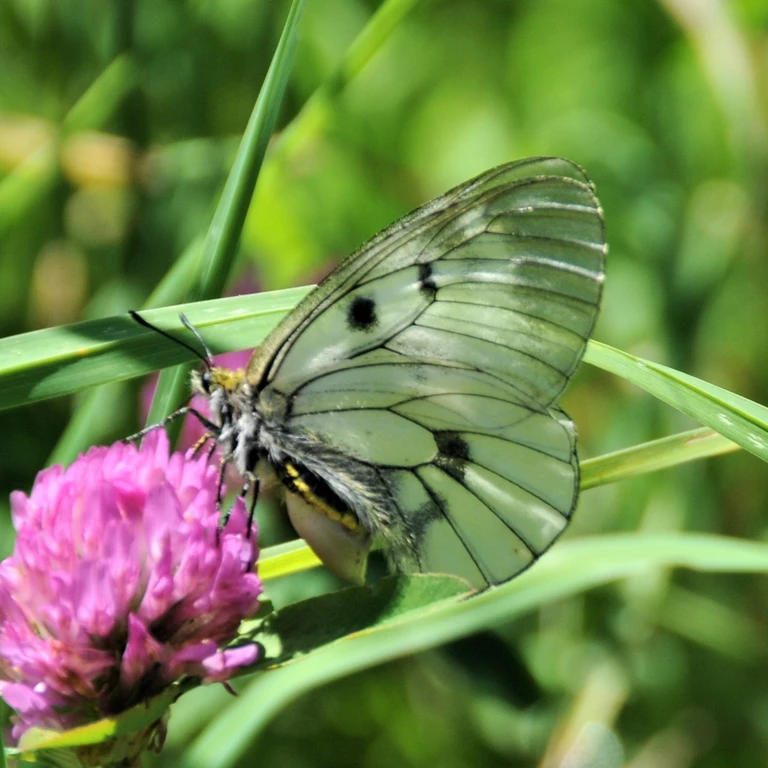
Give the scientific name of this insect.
Parnassius mnemosyne
